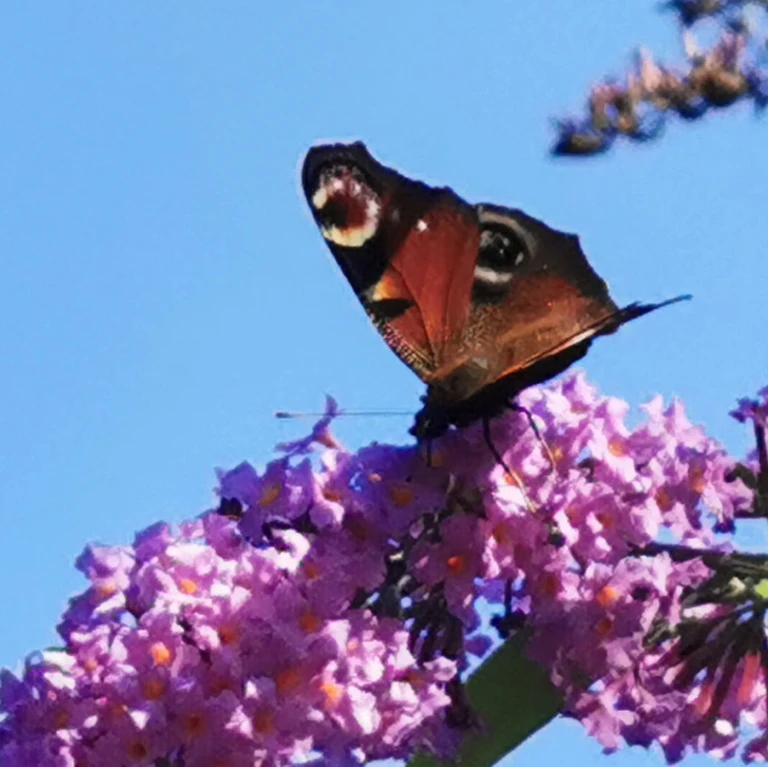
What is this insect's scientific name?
Aglais io
